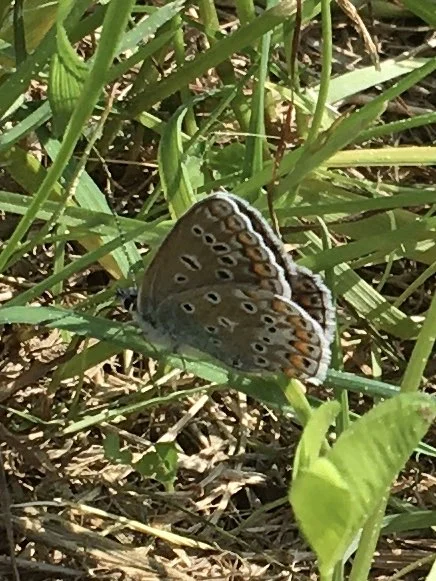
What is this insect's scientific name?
Polyommatus icarus
